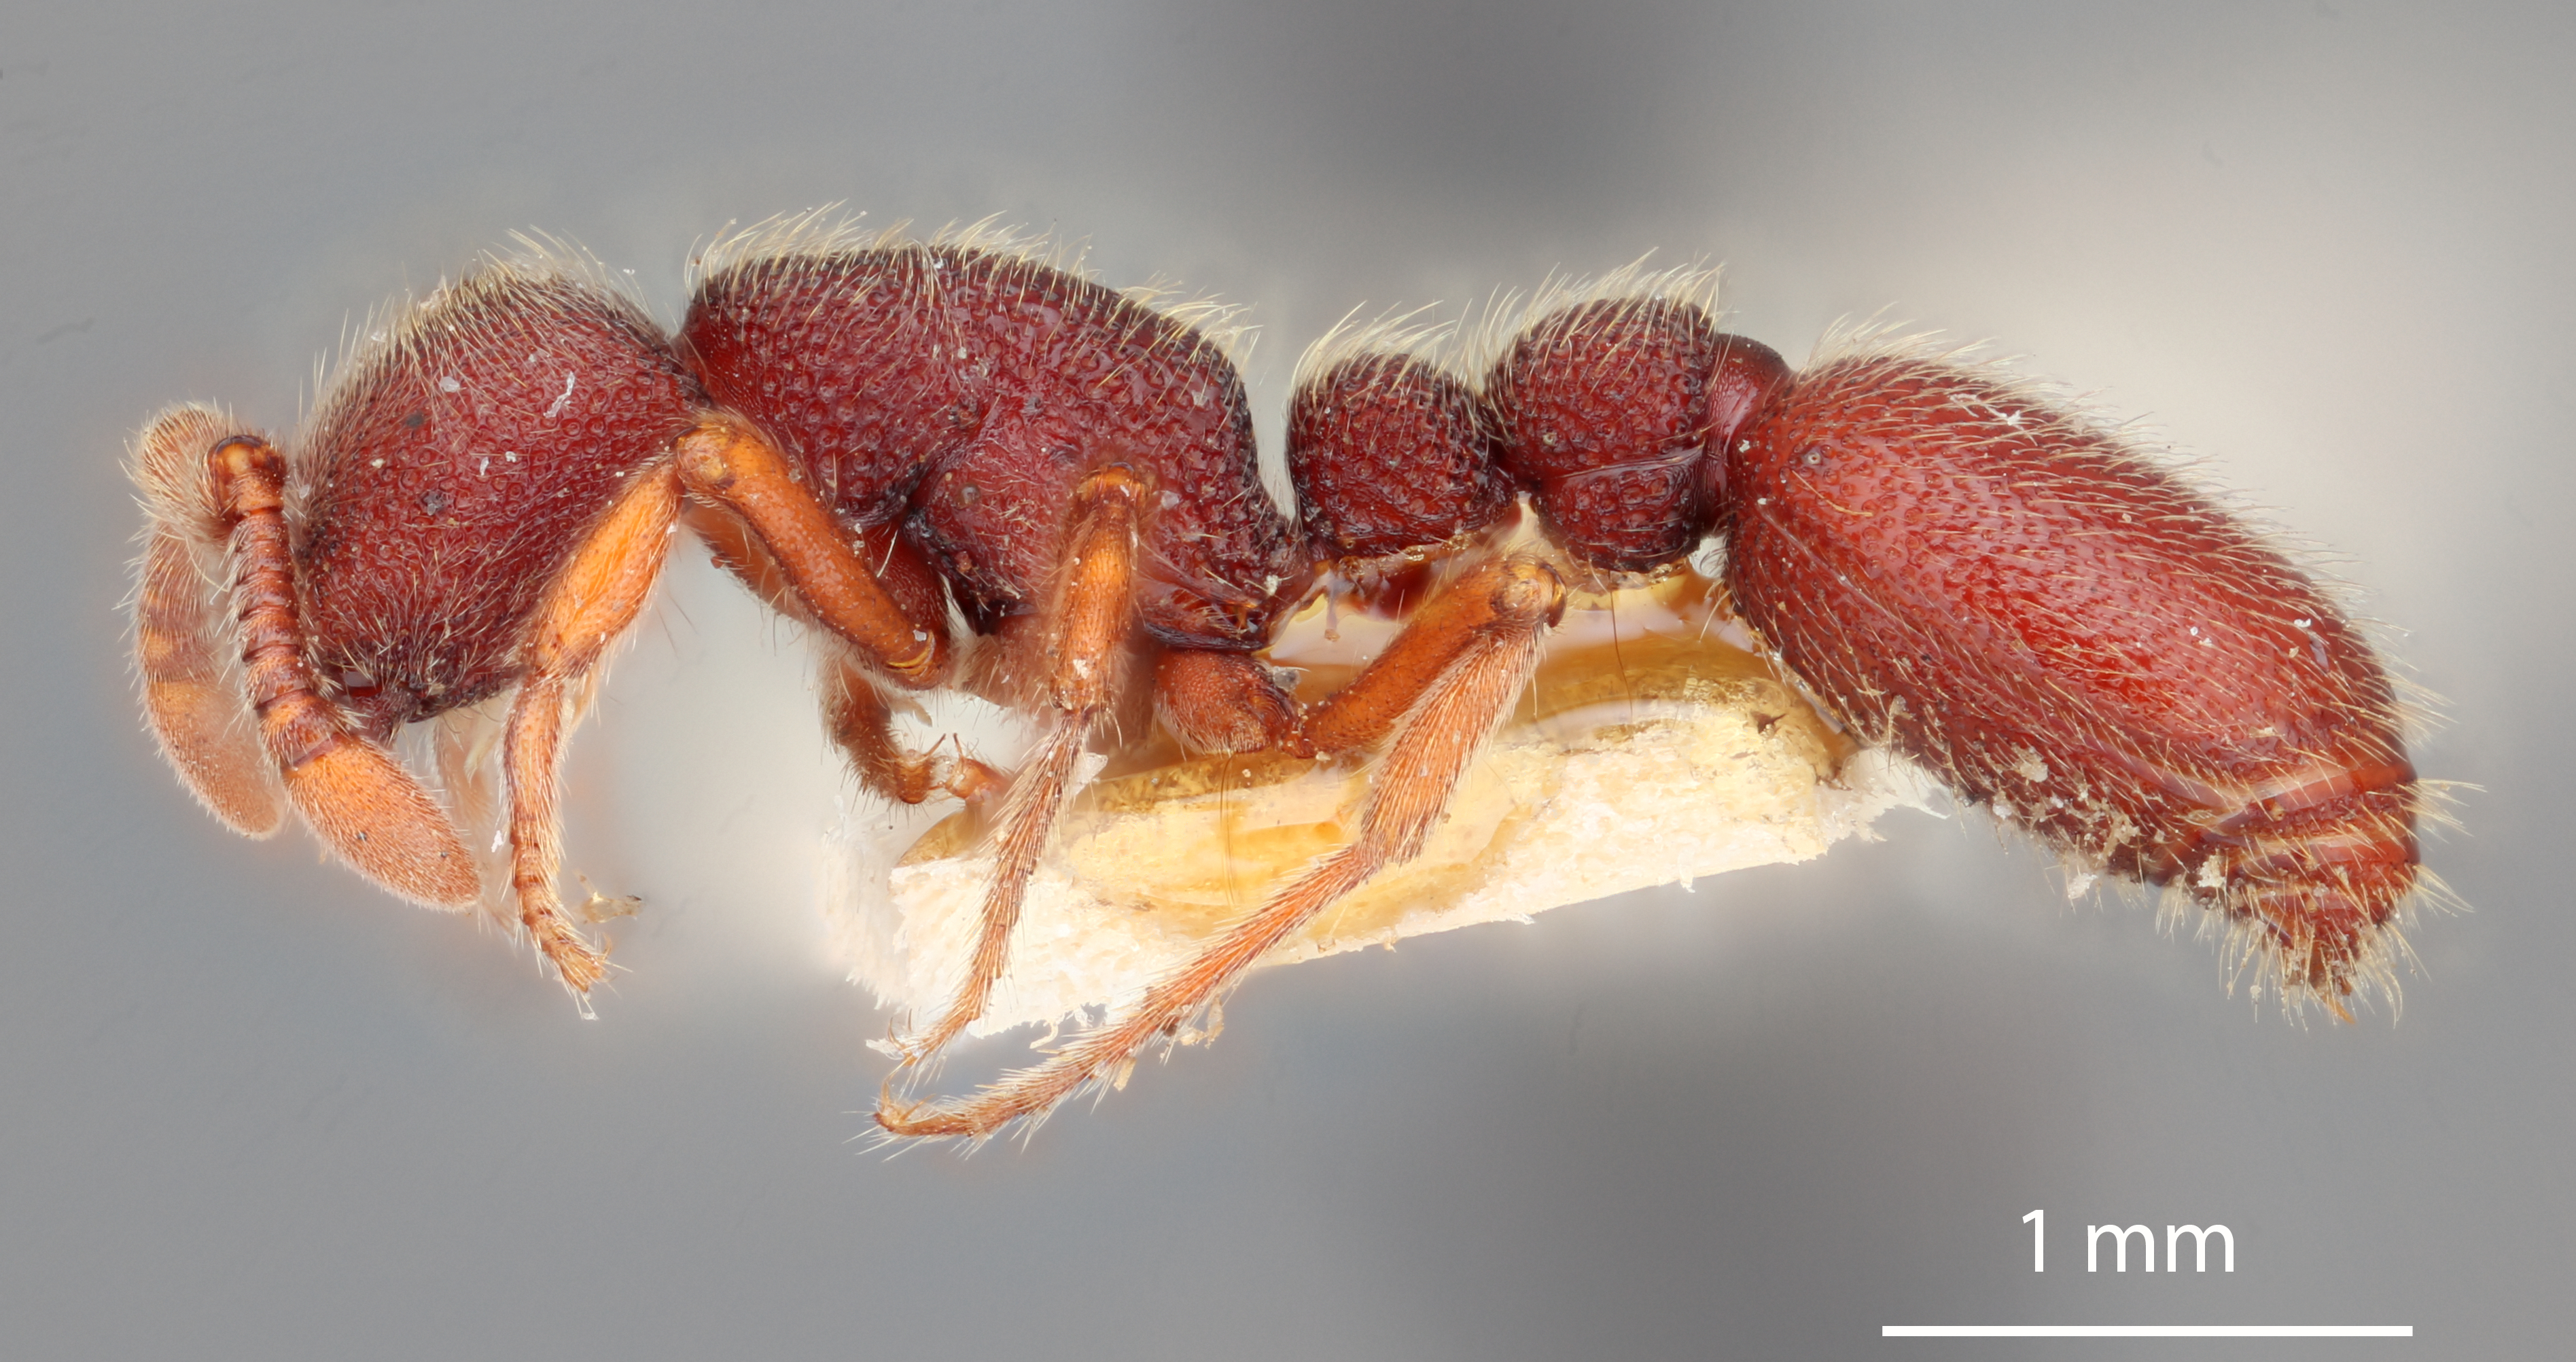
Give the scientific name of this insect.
Cerapachys cryptus
